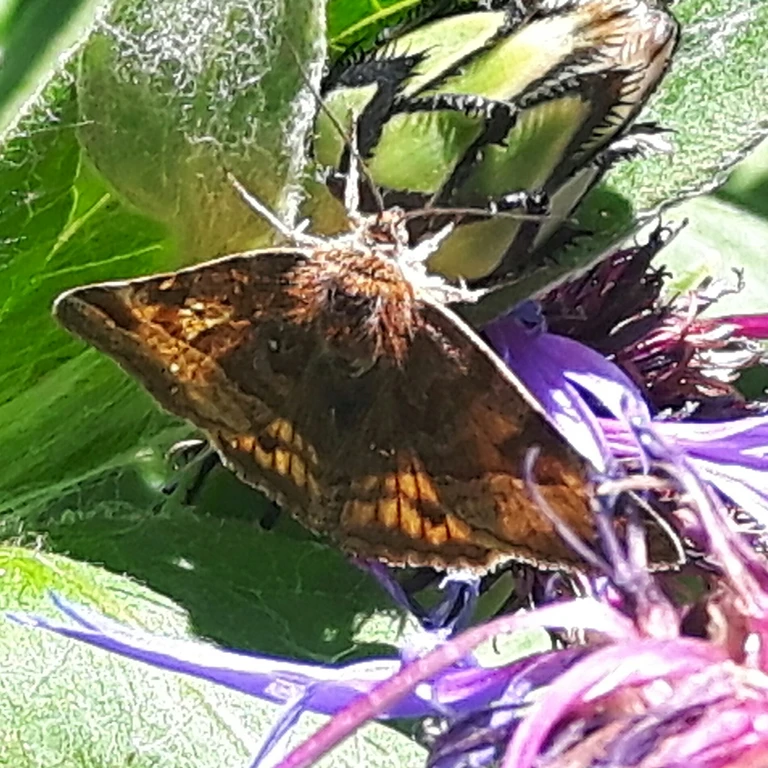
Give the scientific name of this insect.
Euclidia glyphica
